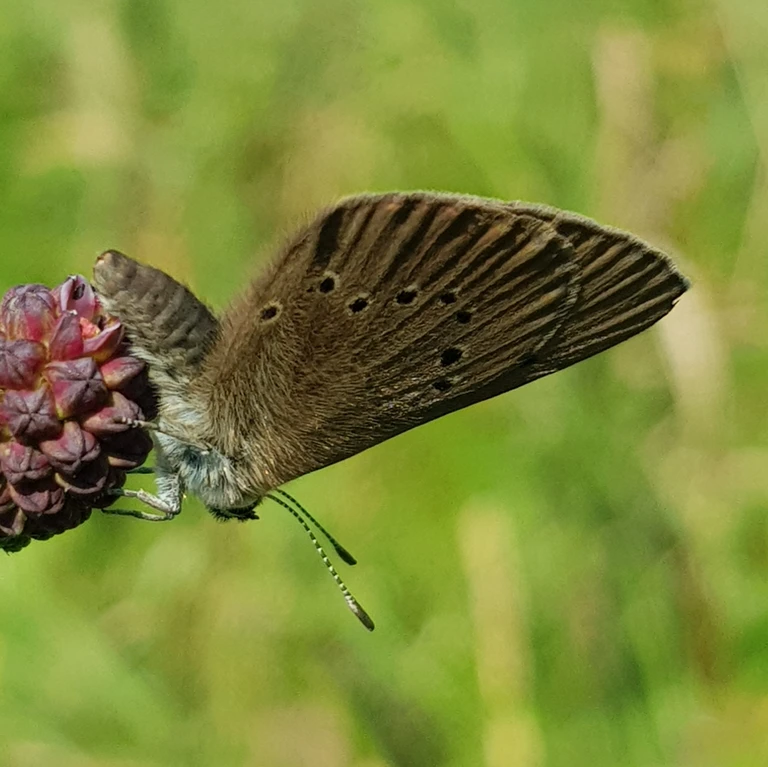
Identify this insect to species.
Phengaris nausithous (also Maculinea nausithous)
